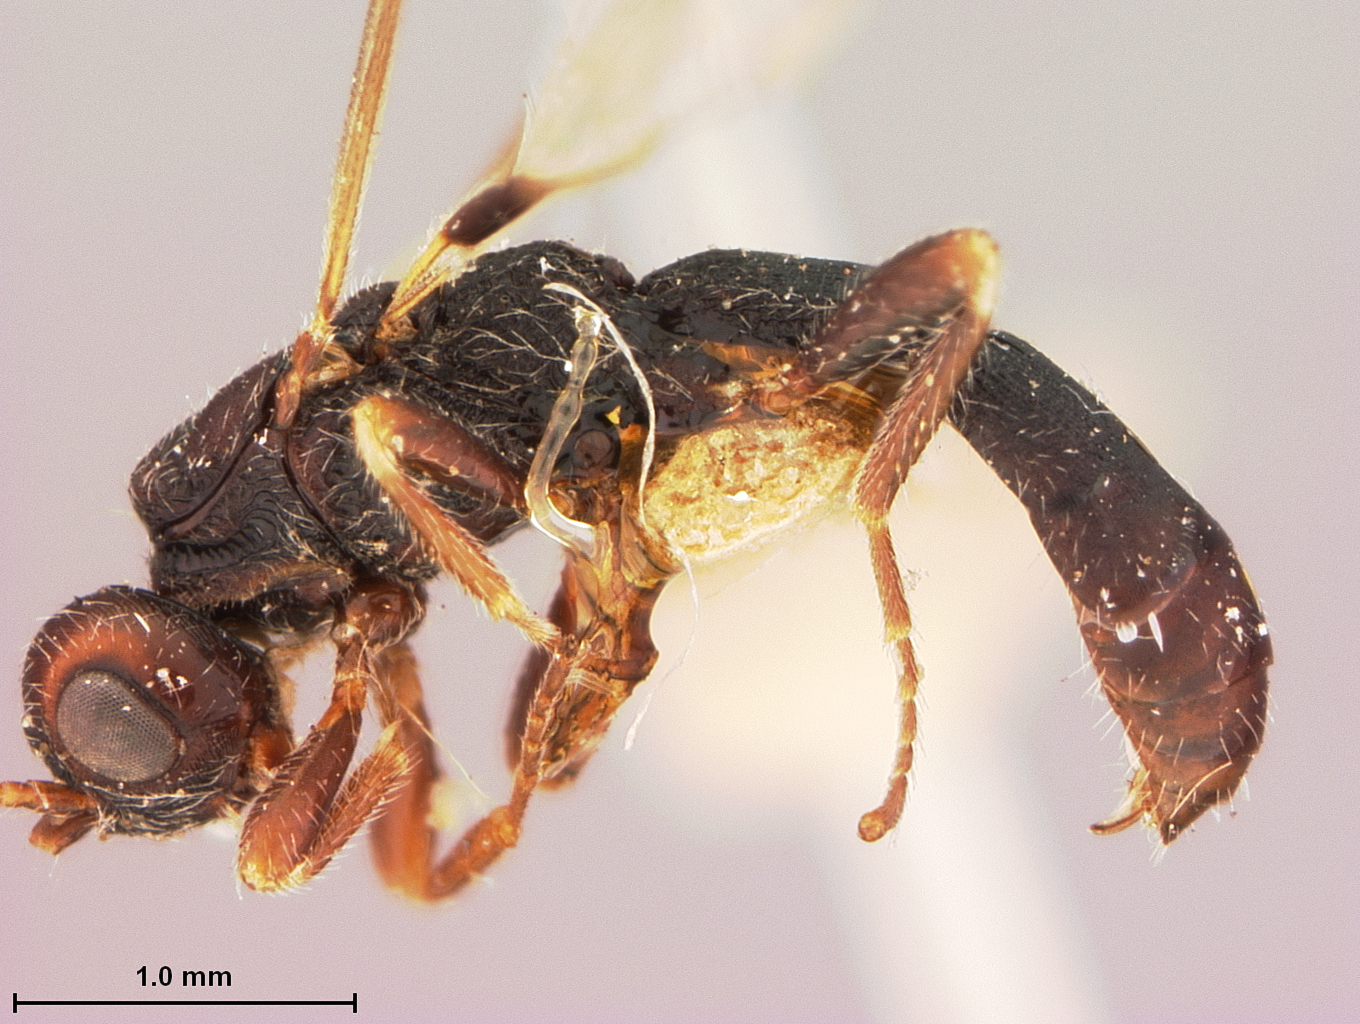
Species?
Heterospilus texanus
